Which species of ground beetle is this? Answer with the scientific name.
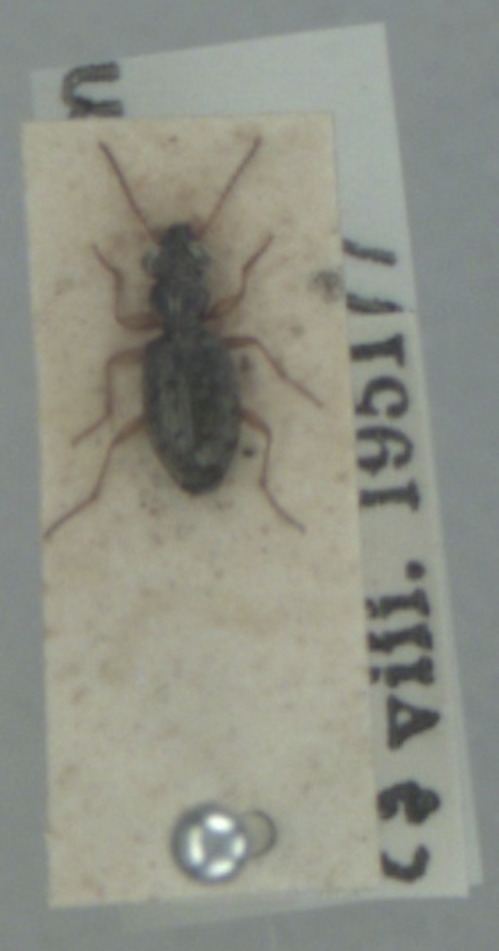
Asaphidion curtum
